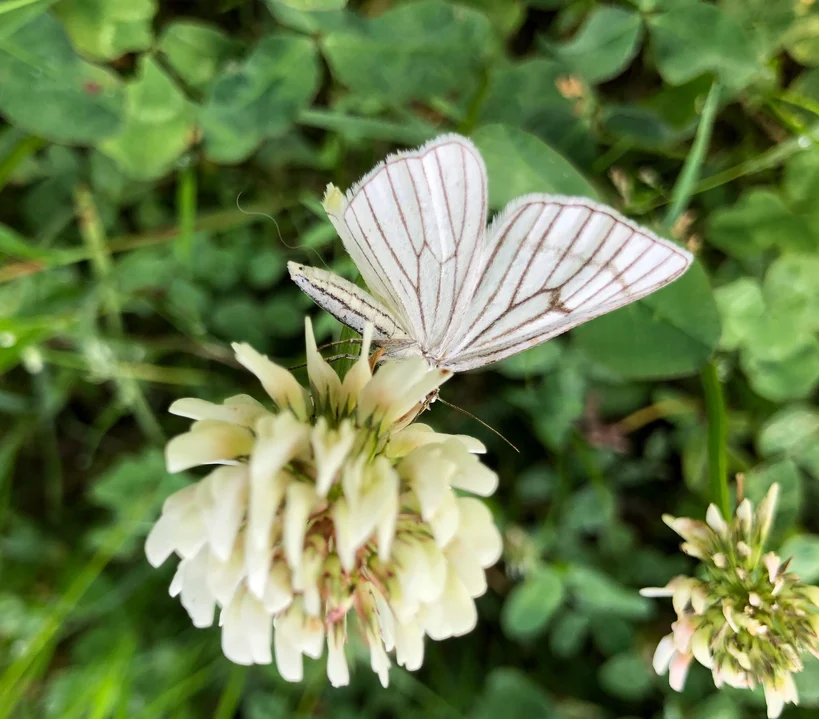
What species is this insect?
Siona lineata
